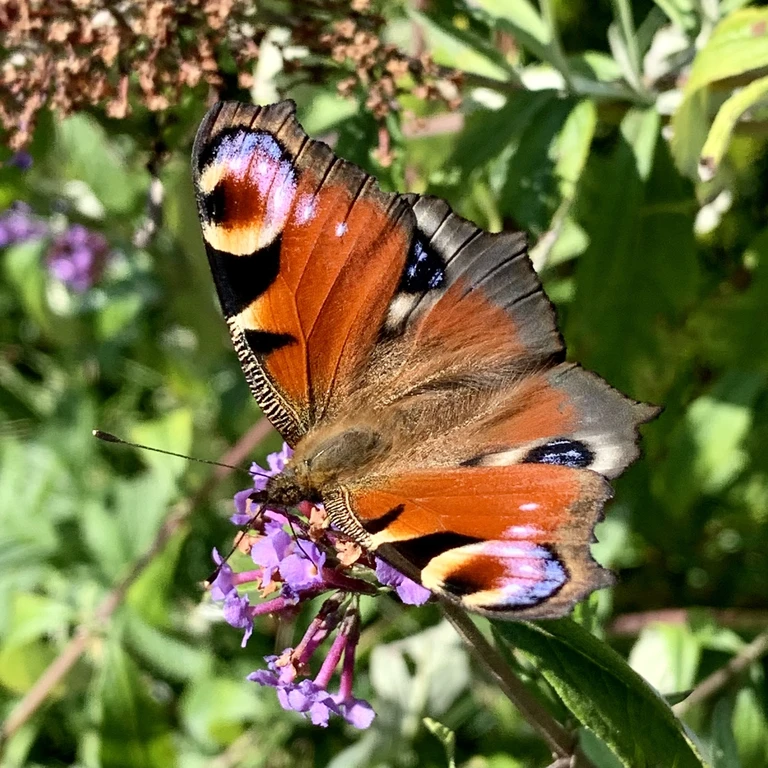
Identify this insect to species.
Aglais io
